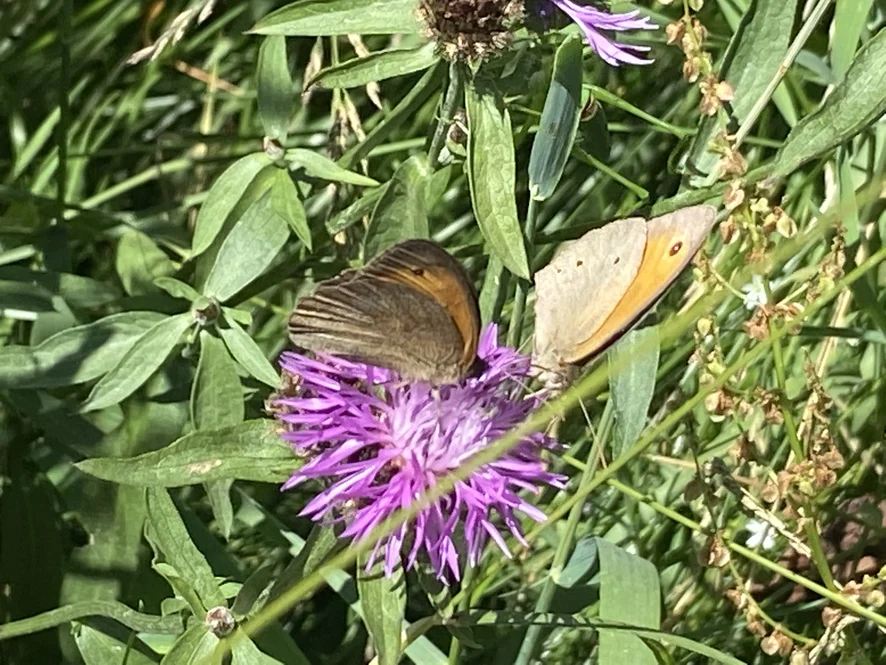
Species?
Maniola jurtina
